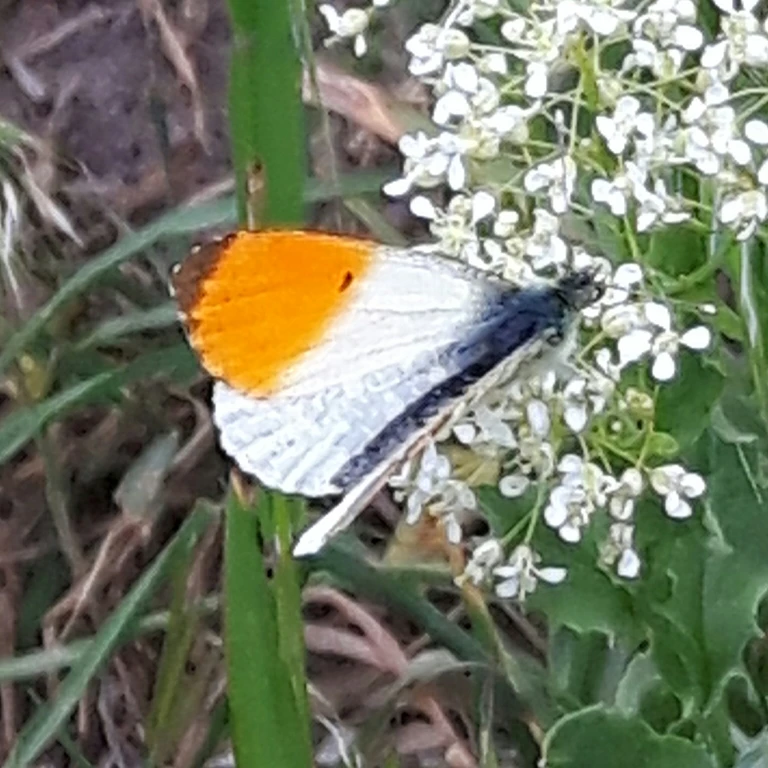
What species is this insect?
Anthocharis cardamines
